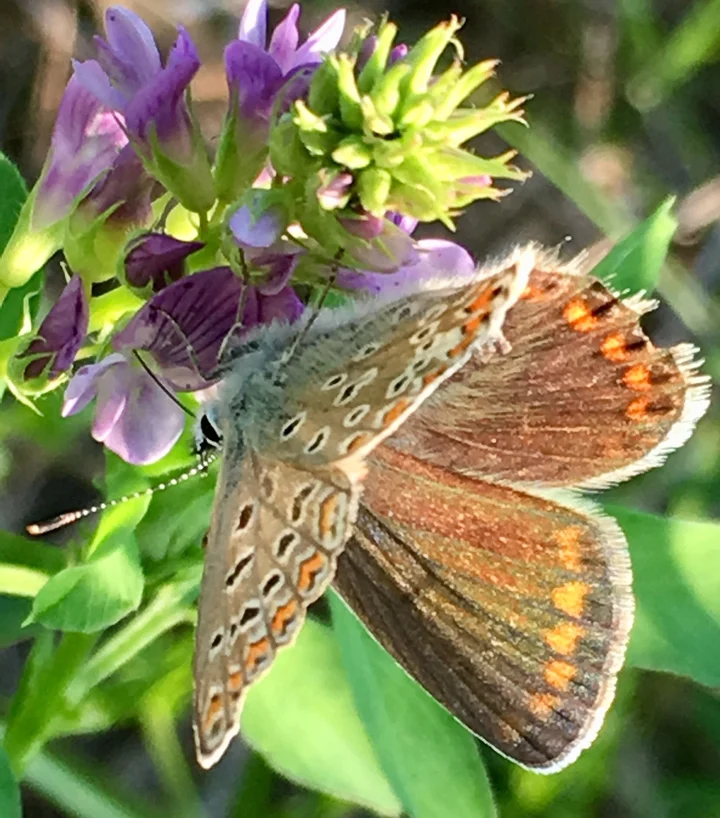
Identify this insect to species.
Polyommatus icarus
